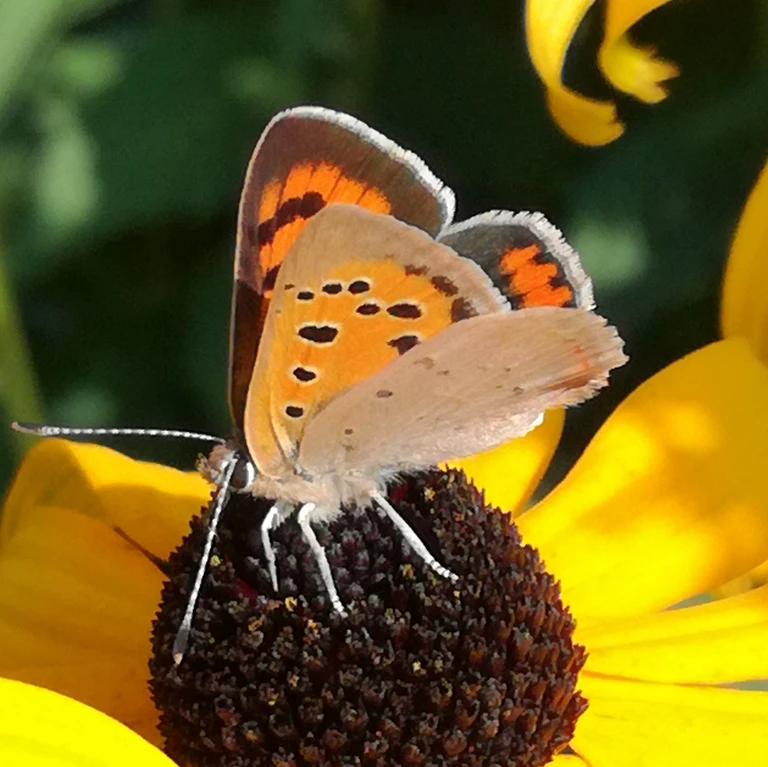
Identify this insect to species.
Lycaena phlaeas
